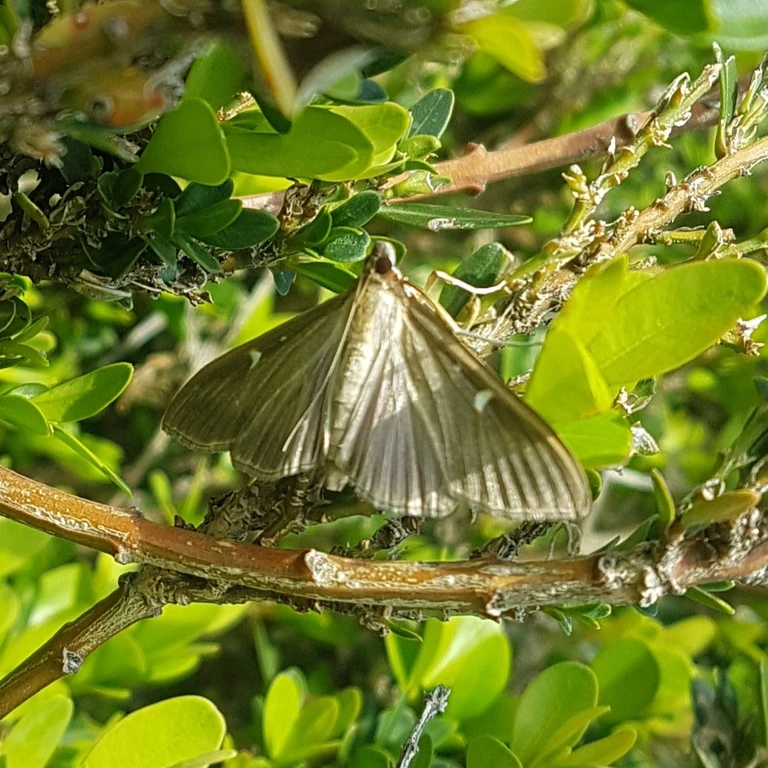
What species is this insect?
Cydalima perspectalis
